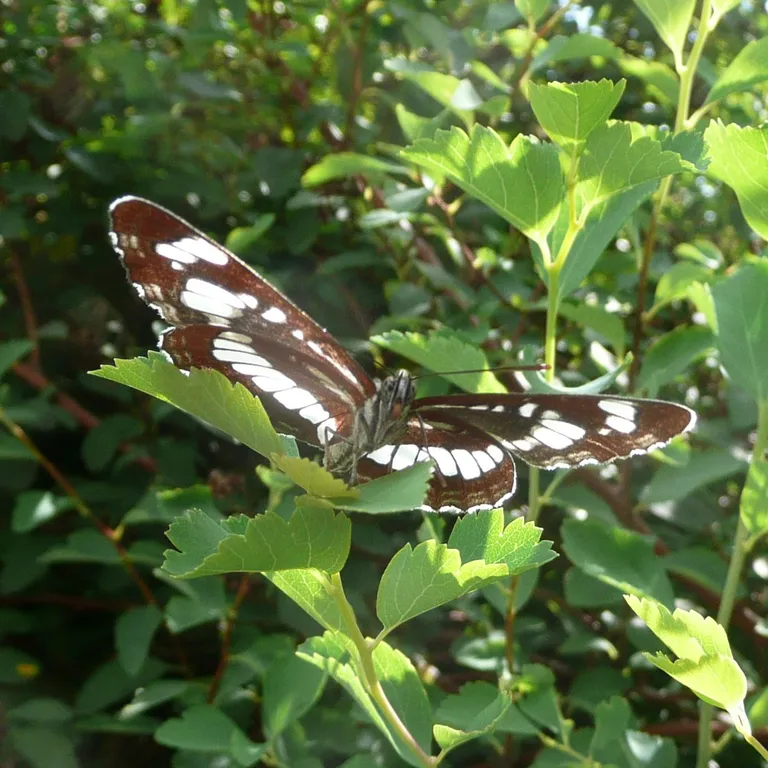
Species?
Neptis rivularis
